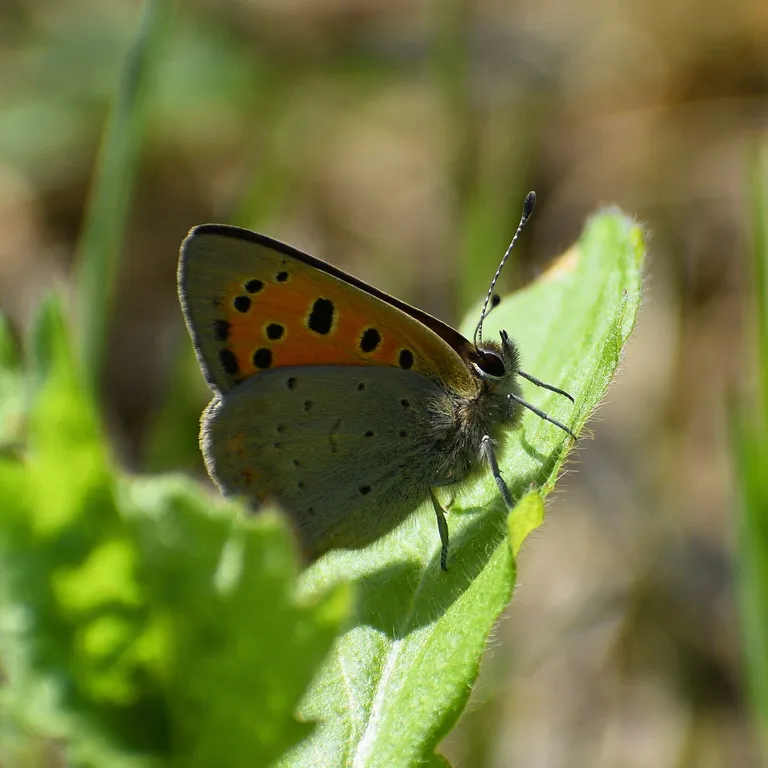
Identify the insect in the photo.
Lycaena phlaeas
